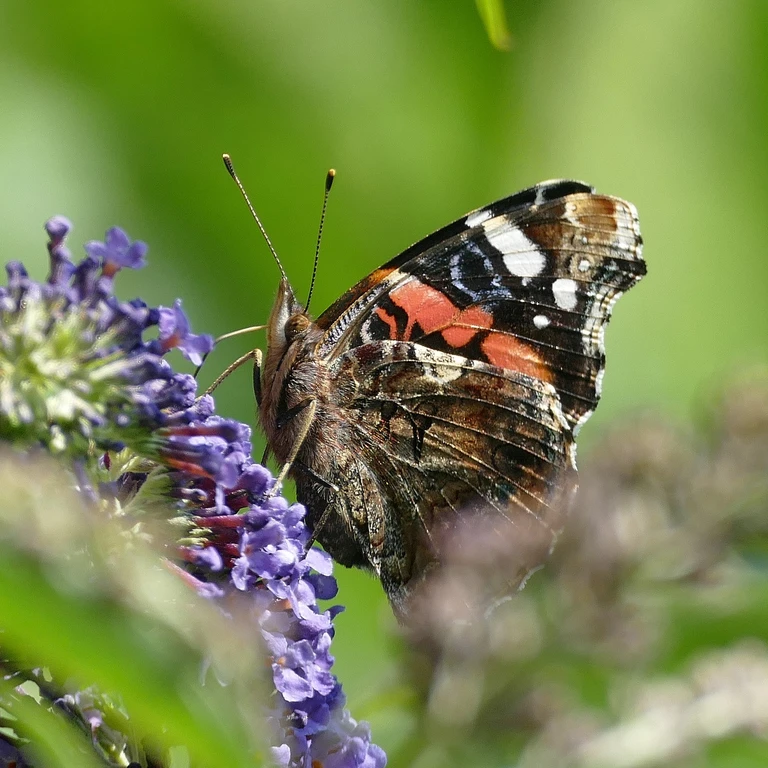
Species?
Vanessa atalanta
